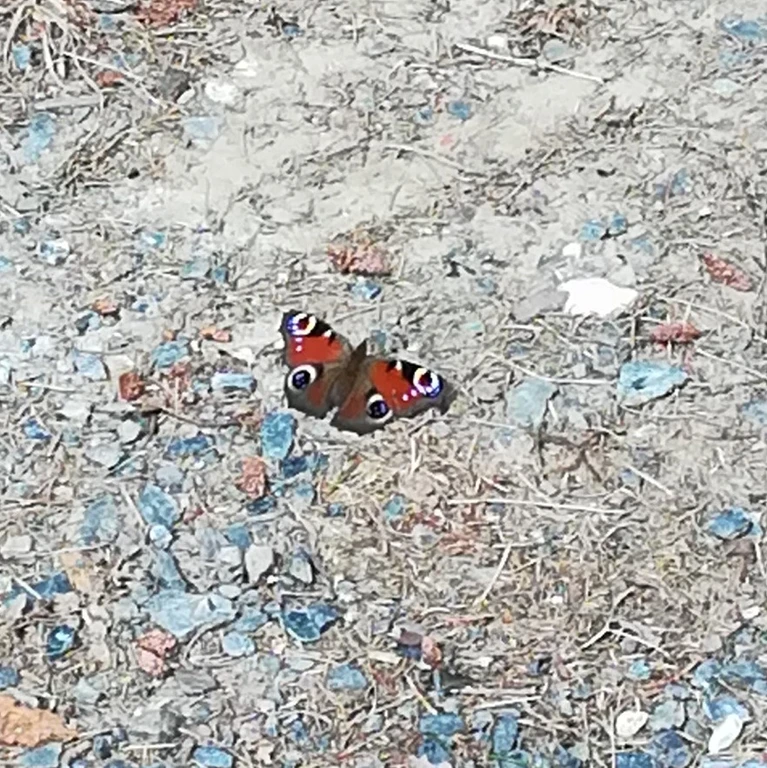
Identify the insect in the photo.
Aglais io
